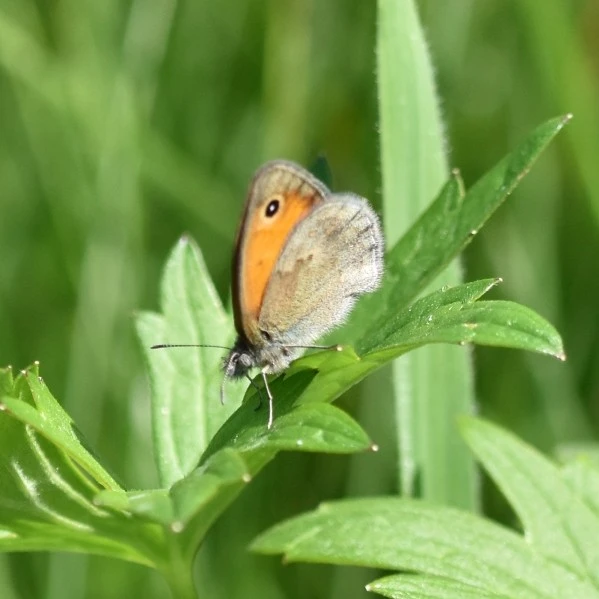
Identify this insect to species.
Coenonympha pamphilus
